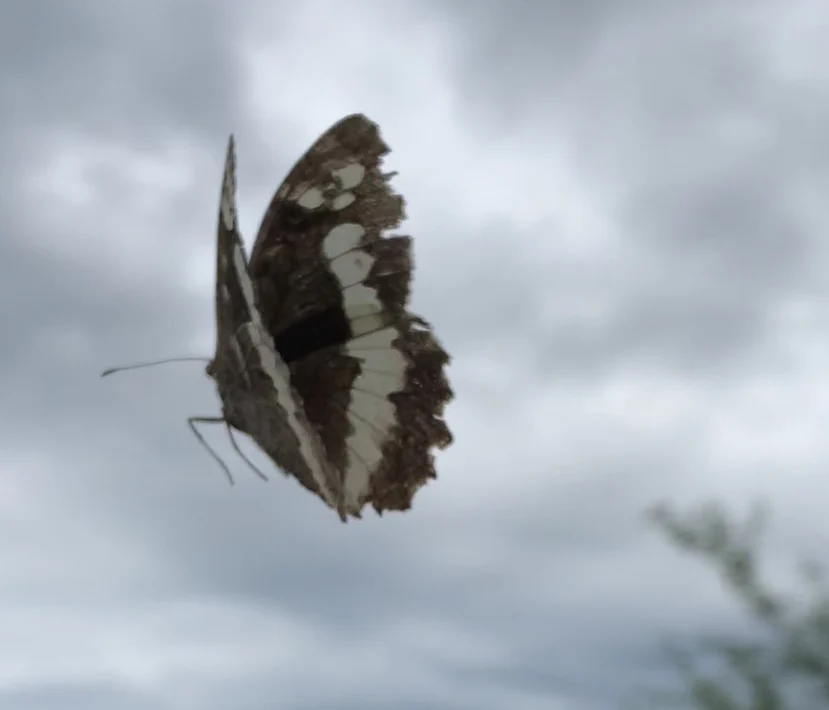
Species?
Brintesia circe
